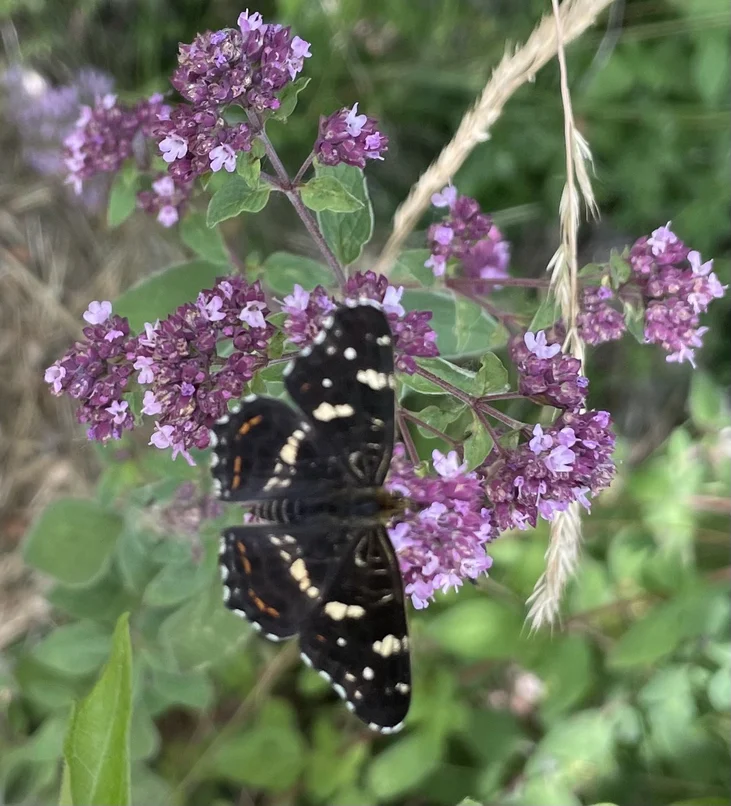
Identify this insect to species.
Araschnia levana
